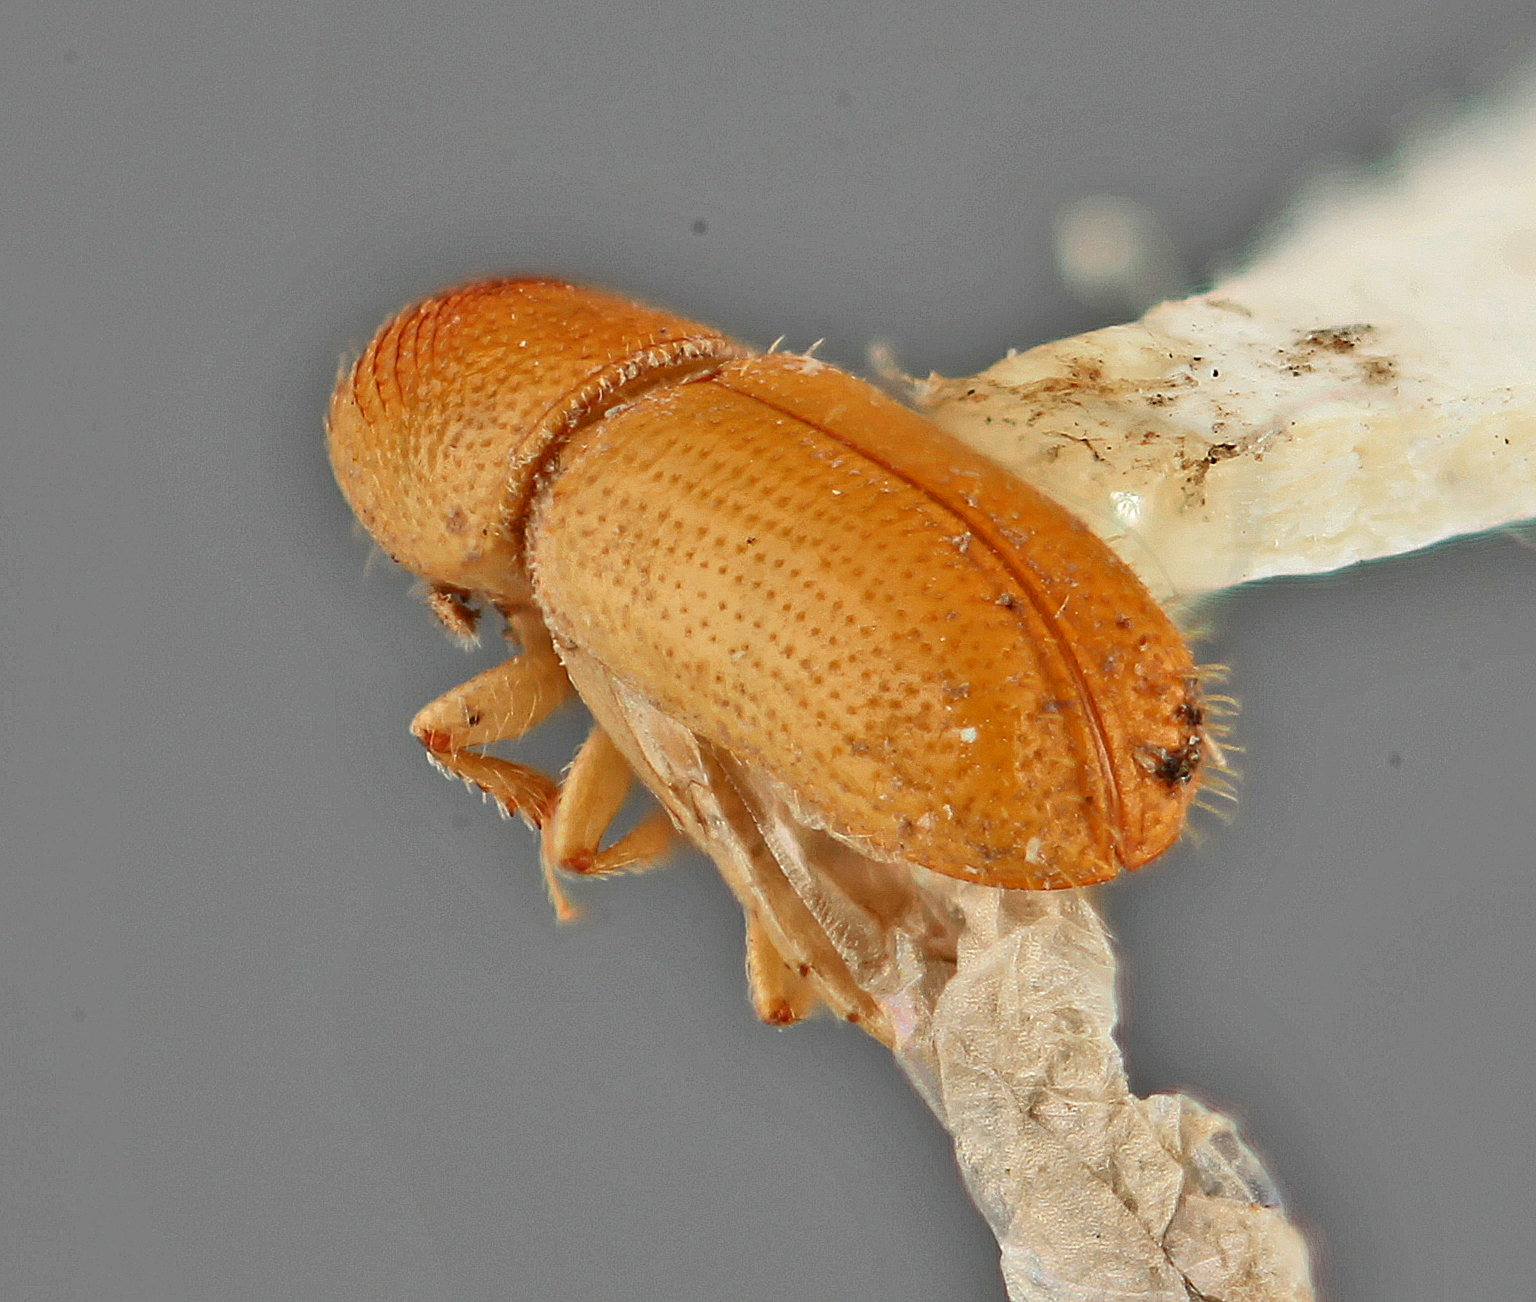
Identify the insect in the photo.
Pityophthorus tenax
